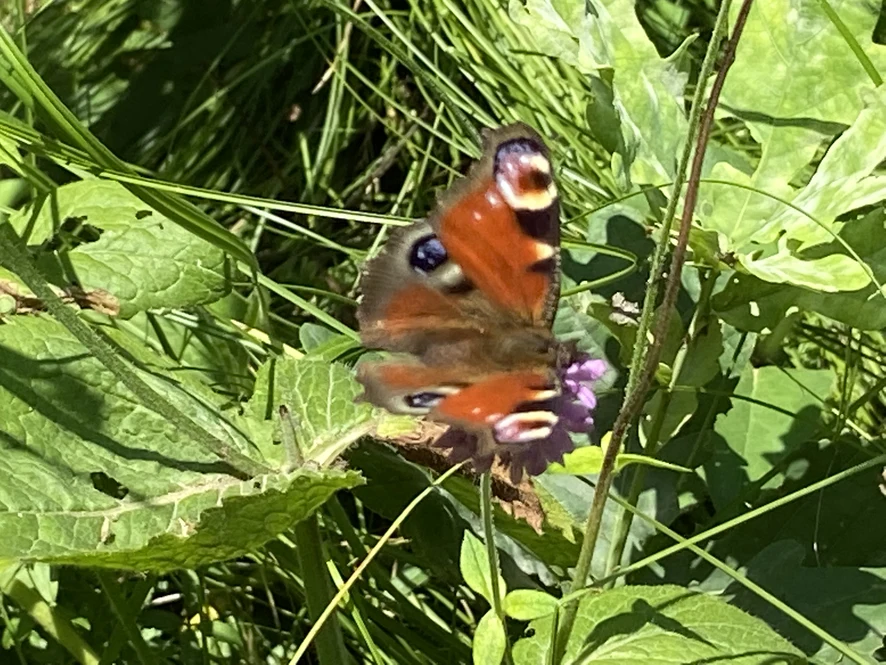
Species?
Aglais io
